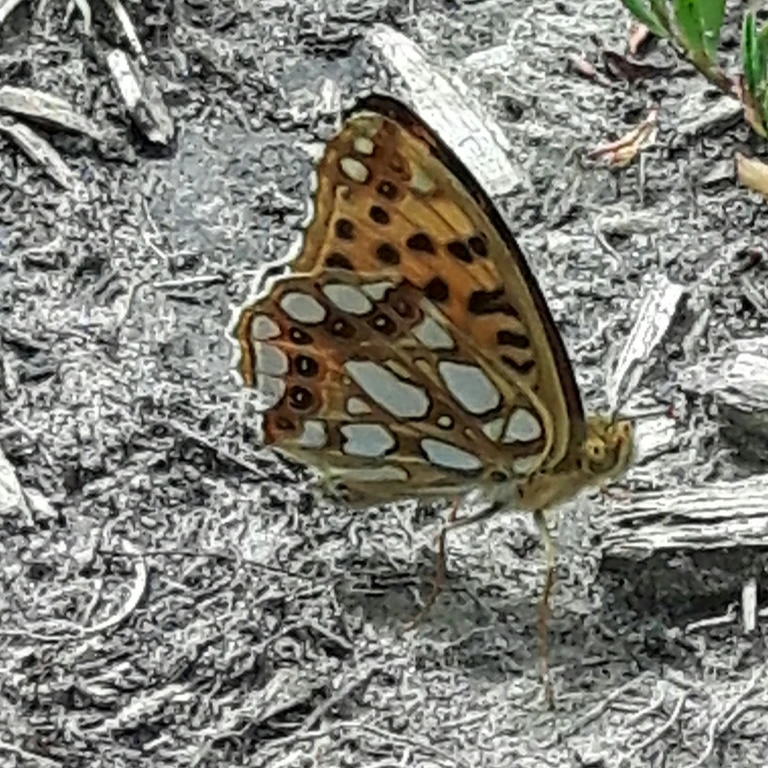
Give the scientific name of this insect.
Issoria lathonia
